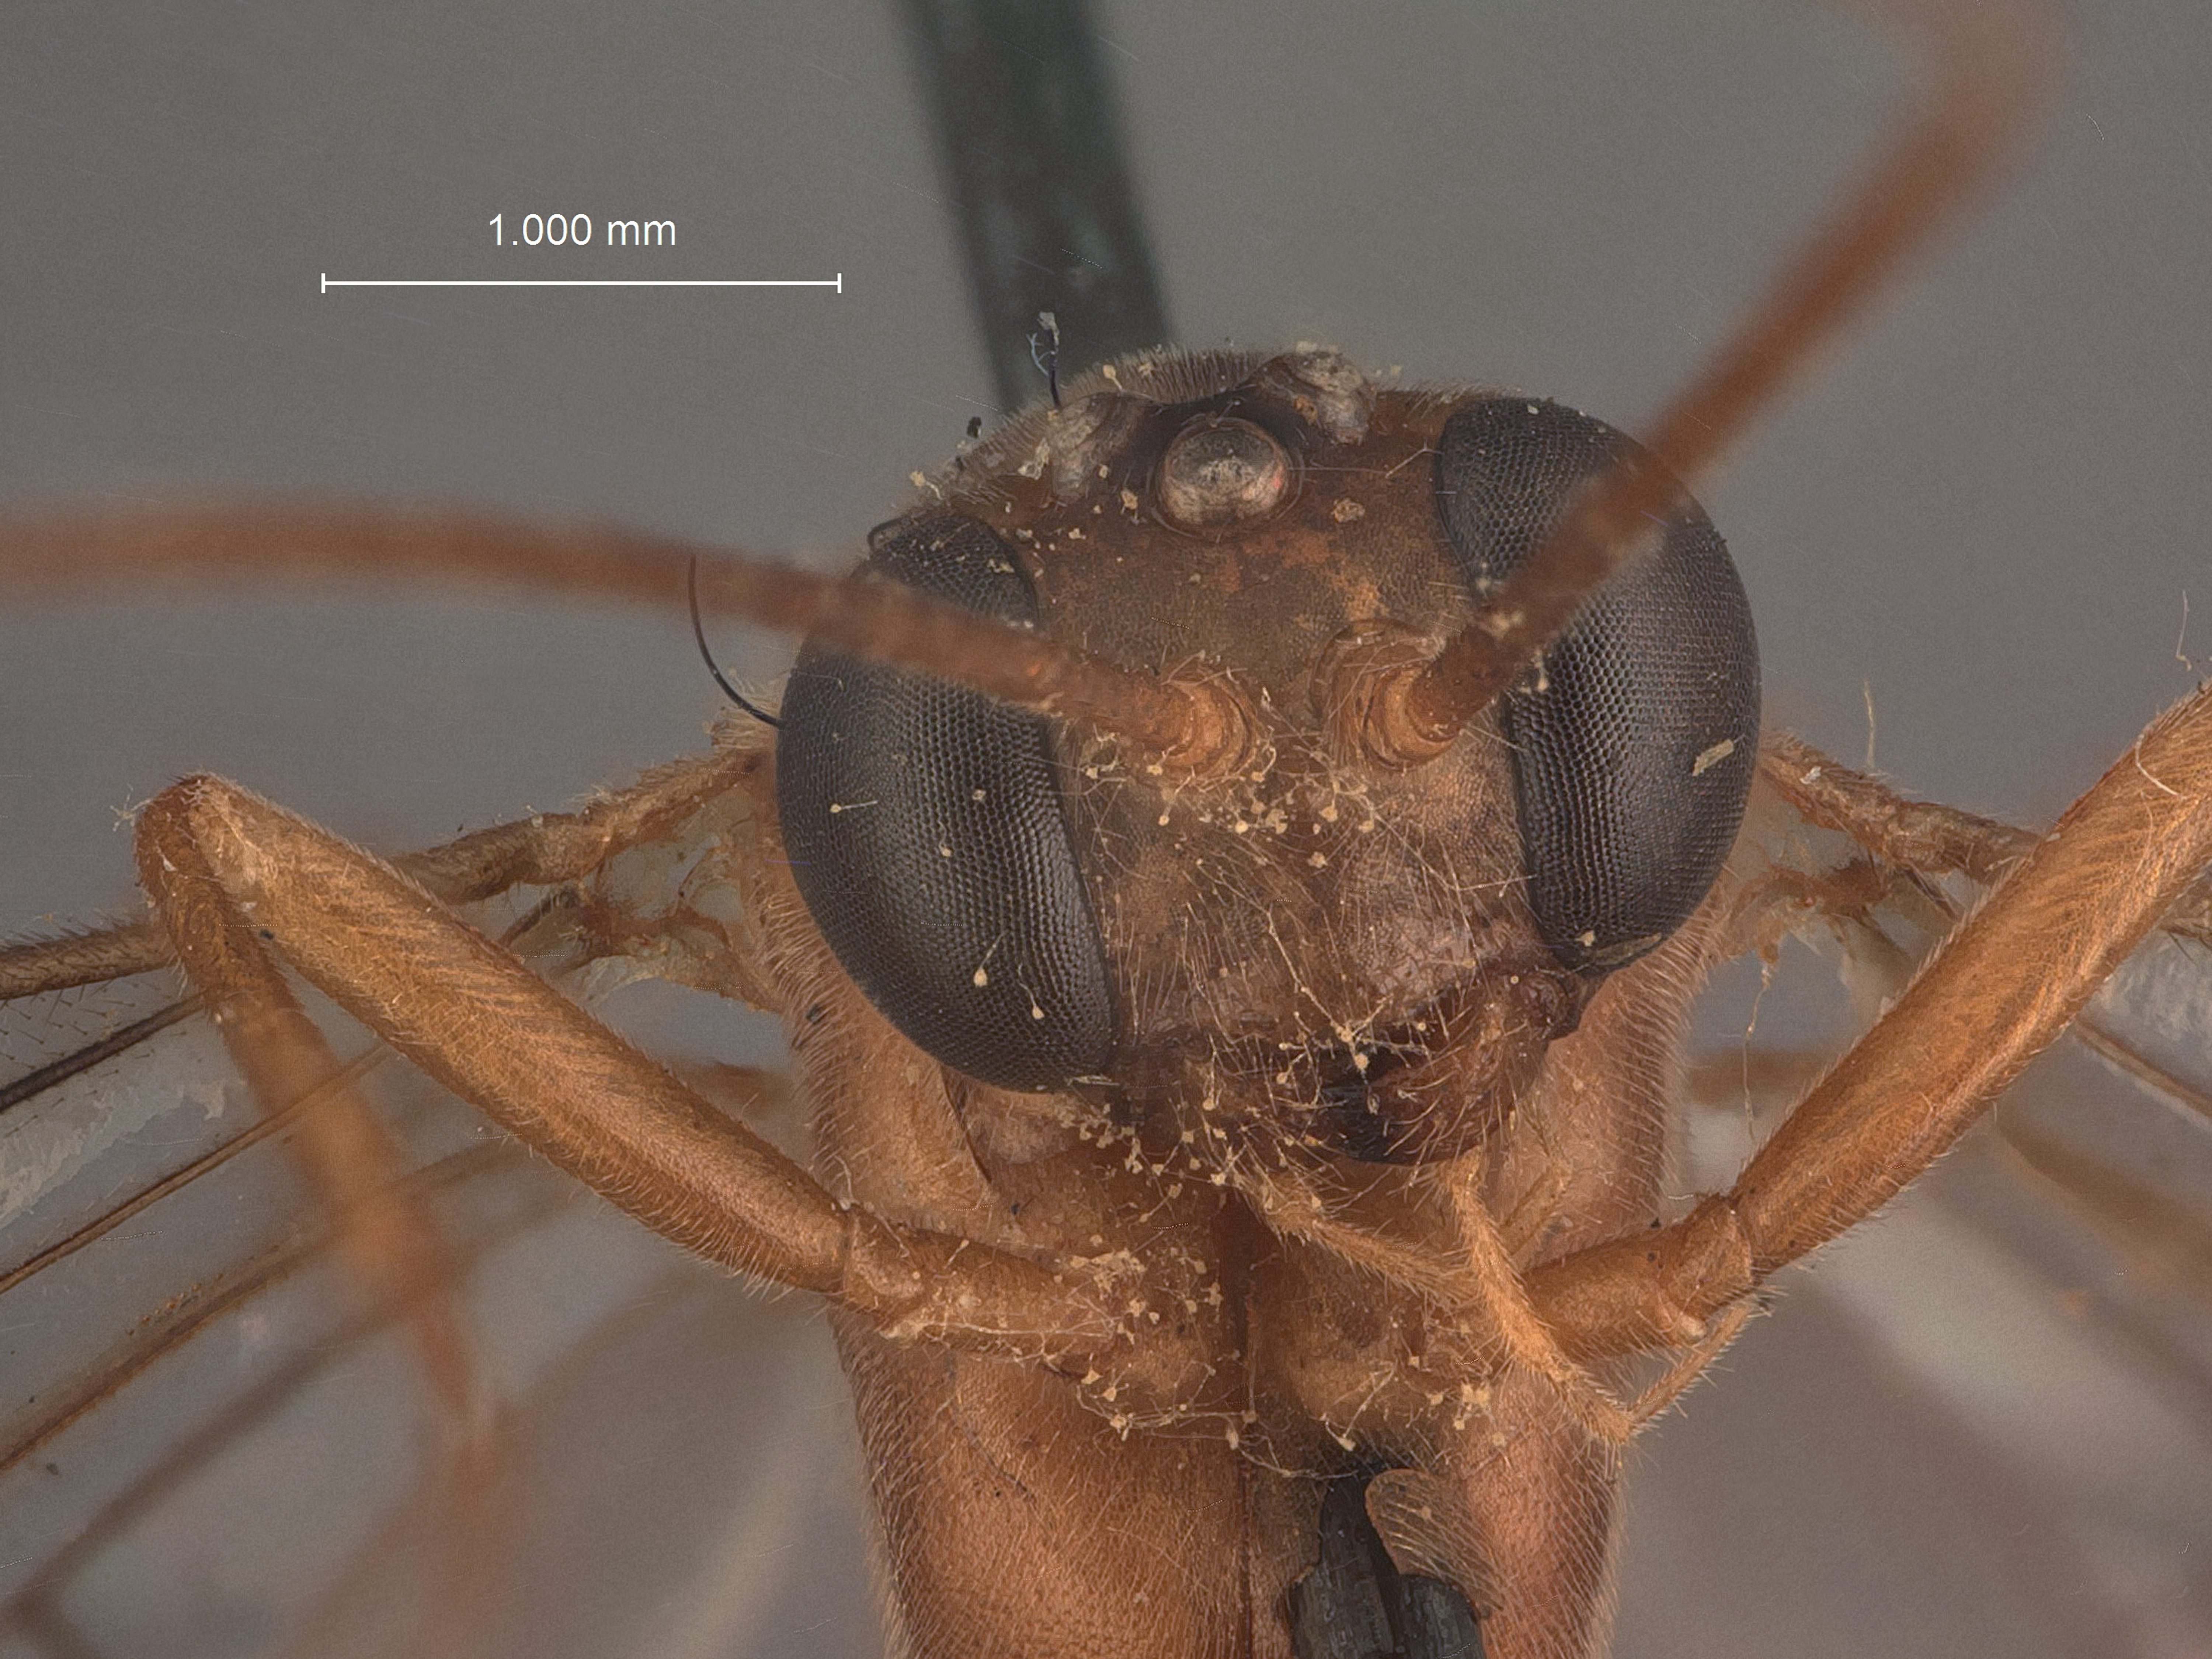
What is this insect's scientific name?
Lophyroplectus nipponensis
